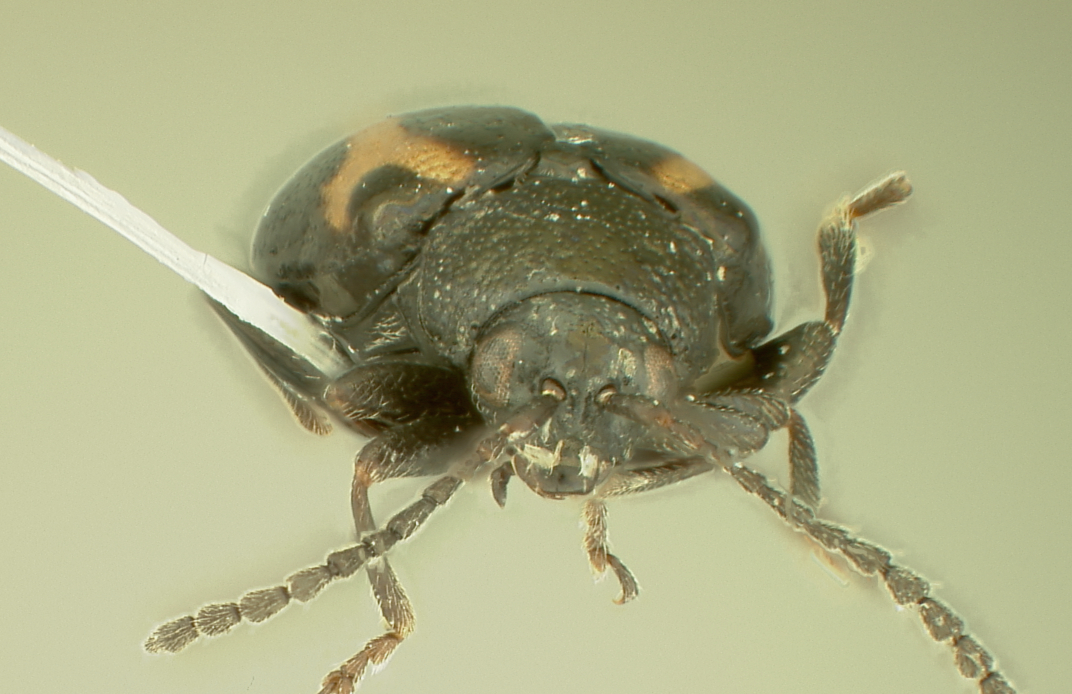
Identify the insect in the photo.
Phyllotreta alberta
